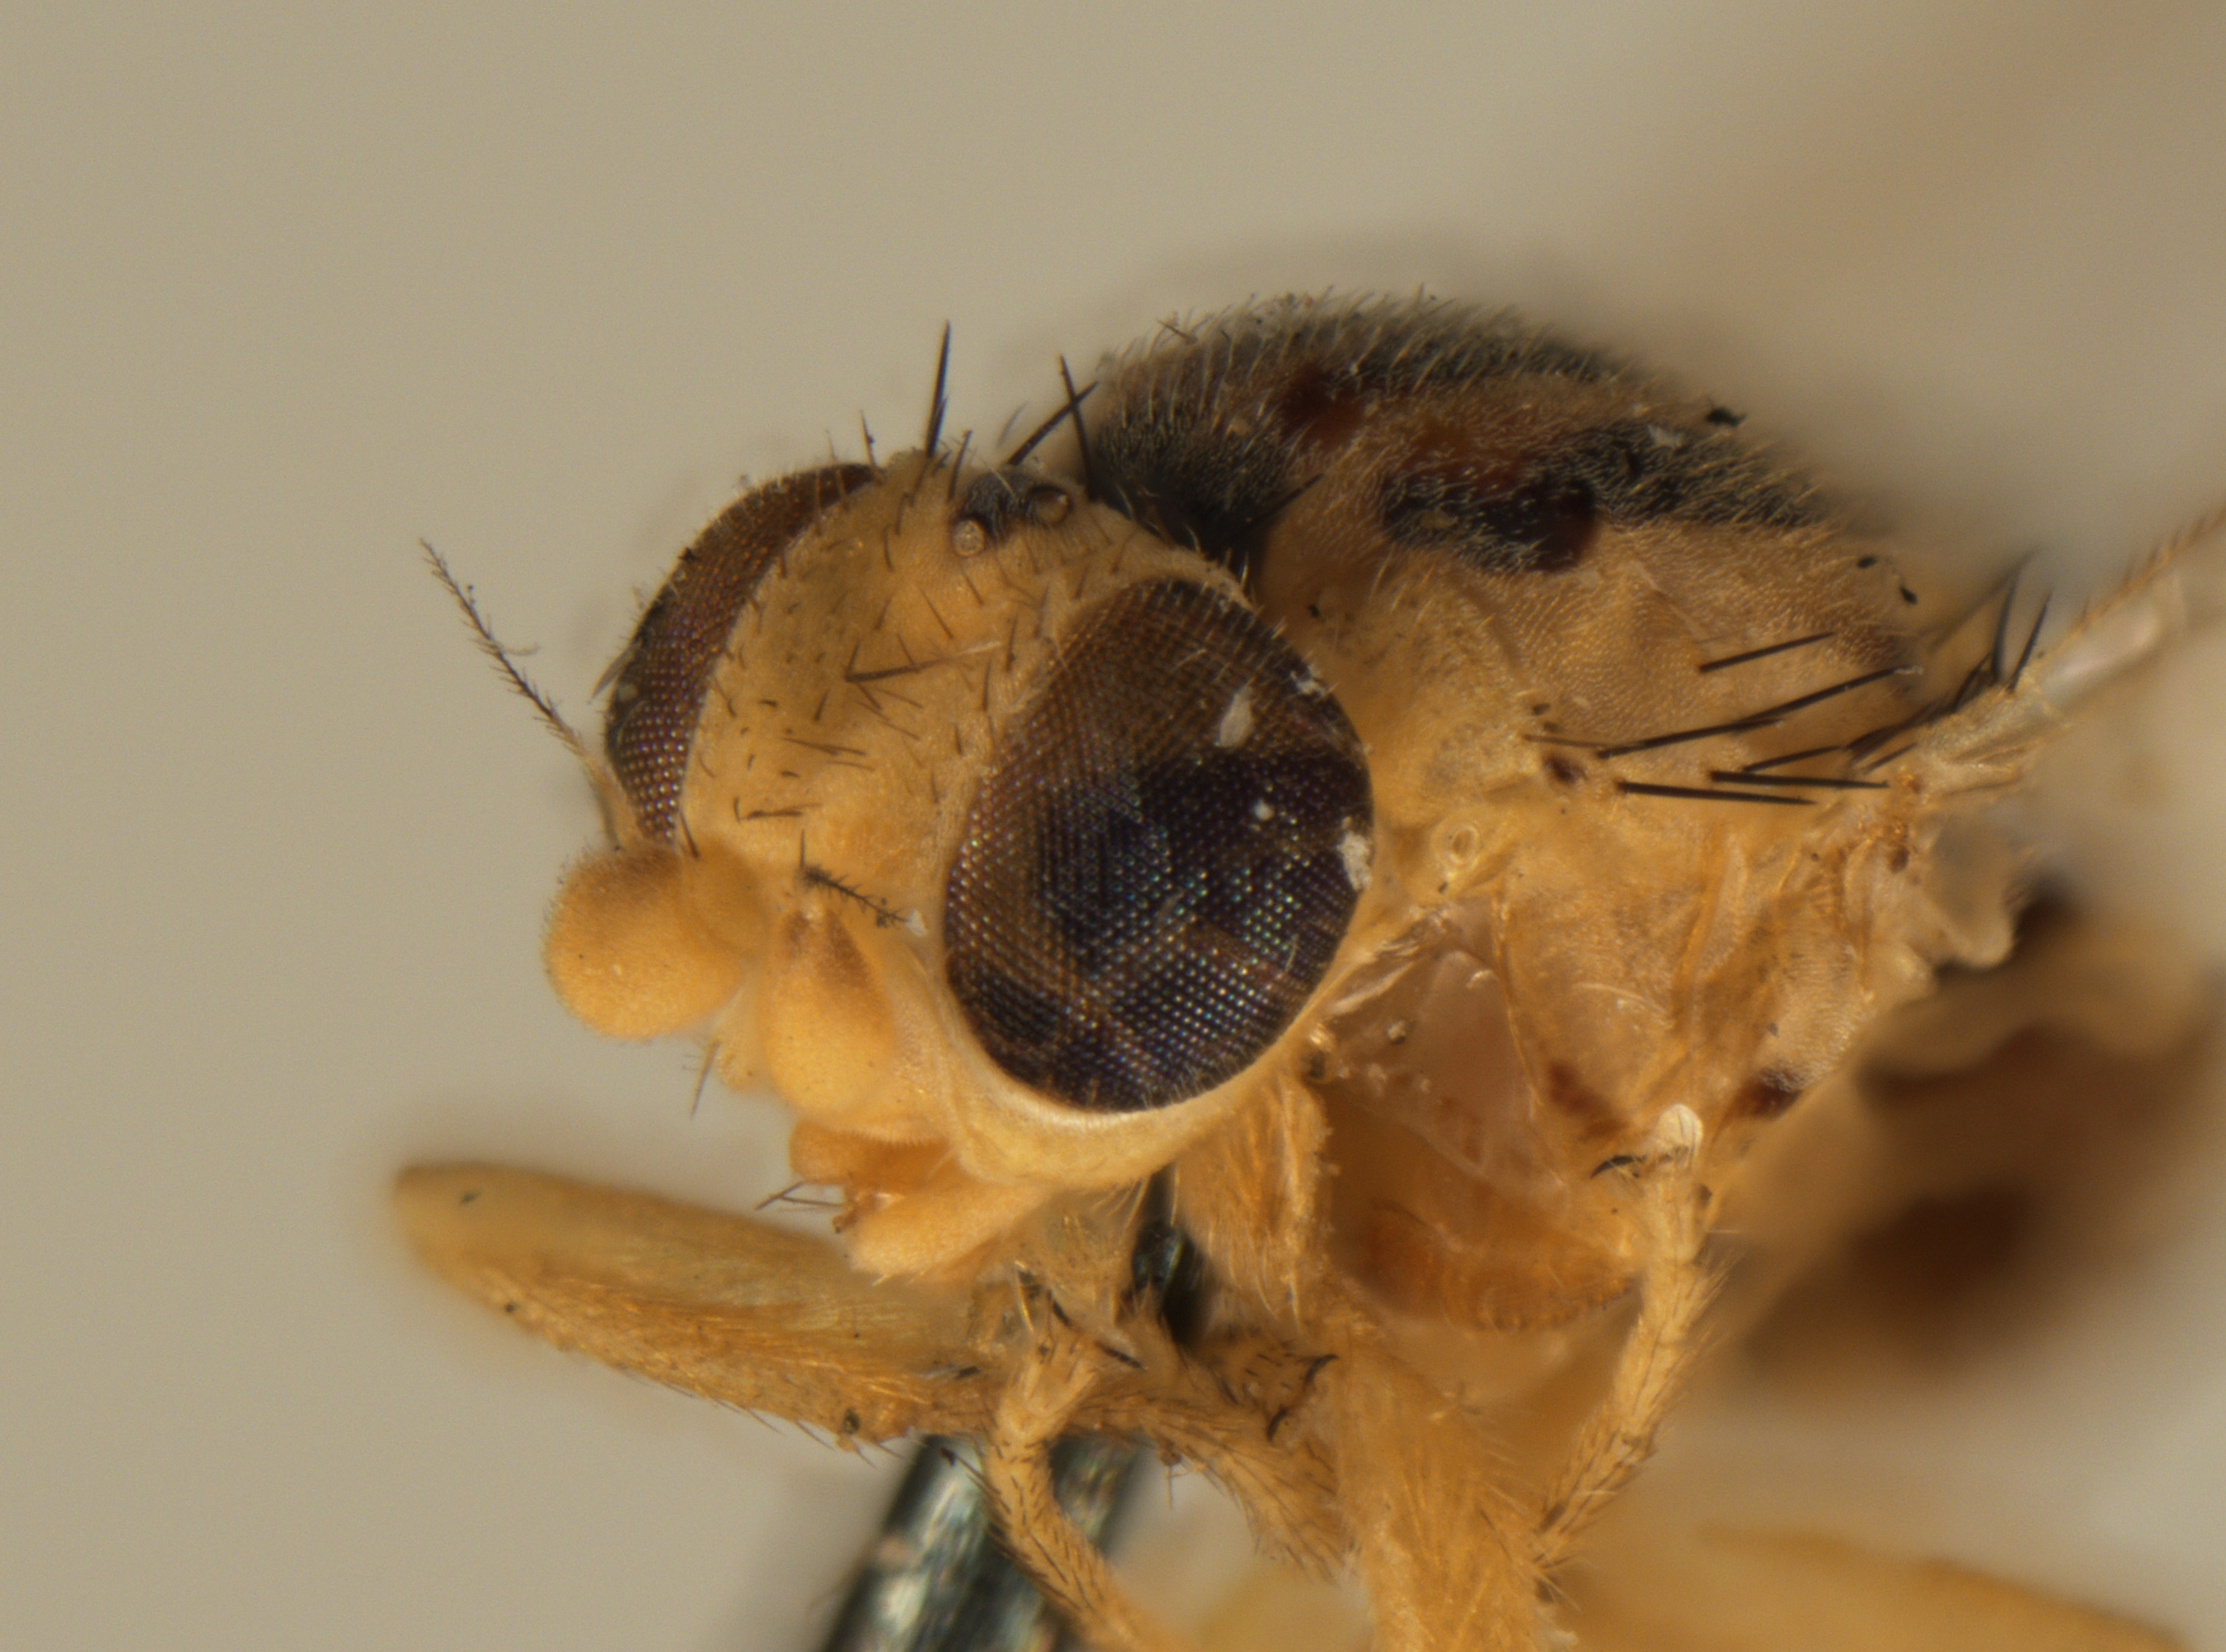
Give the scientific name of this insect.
Eugaurax floridensis
